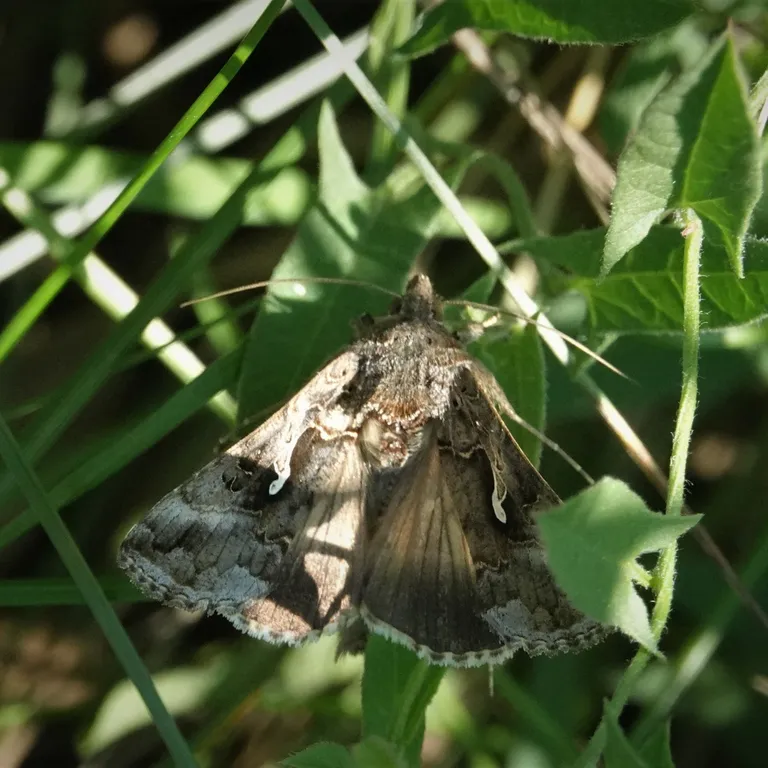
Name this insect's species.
Autographa gamma
